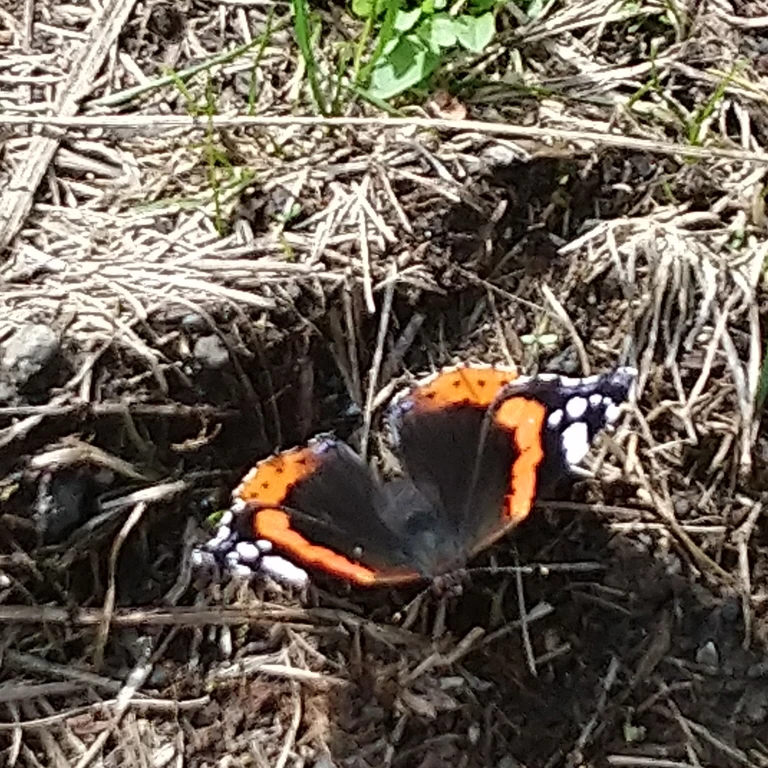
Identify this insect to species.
Vanessa atalanta
